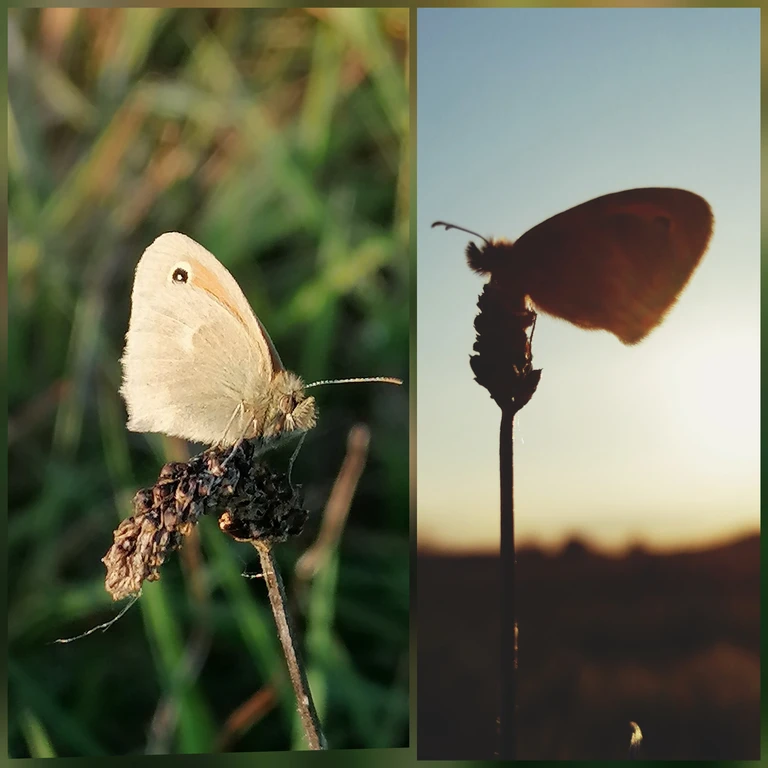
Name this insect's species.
Coenonympha pamphilus
